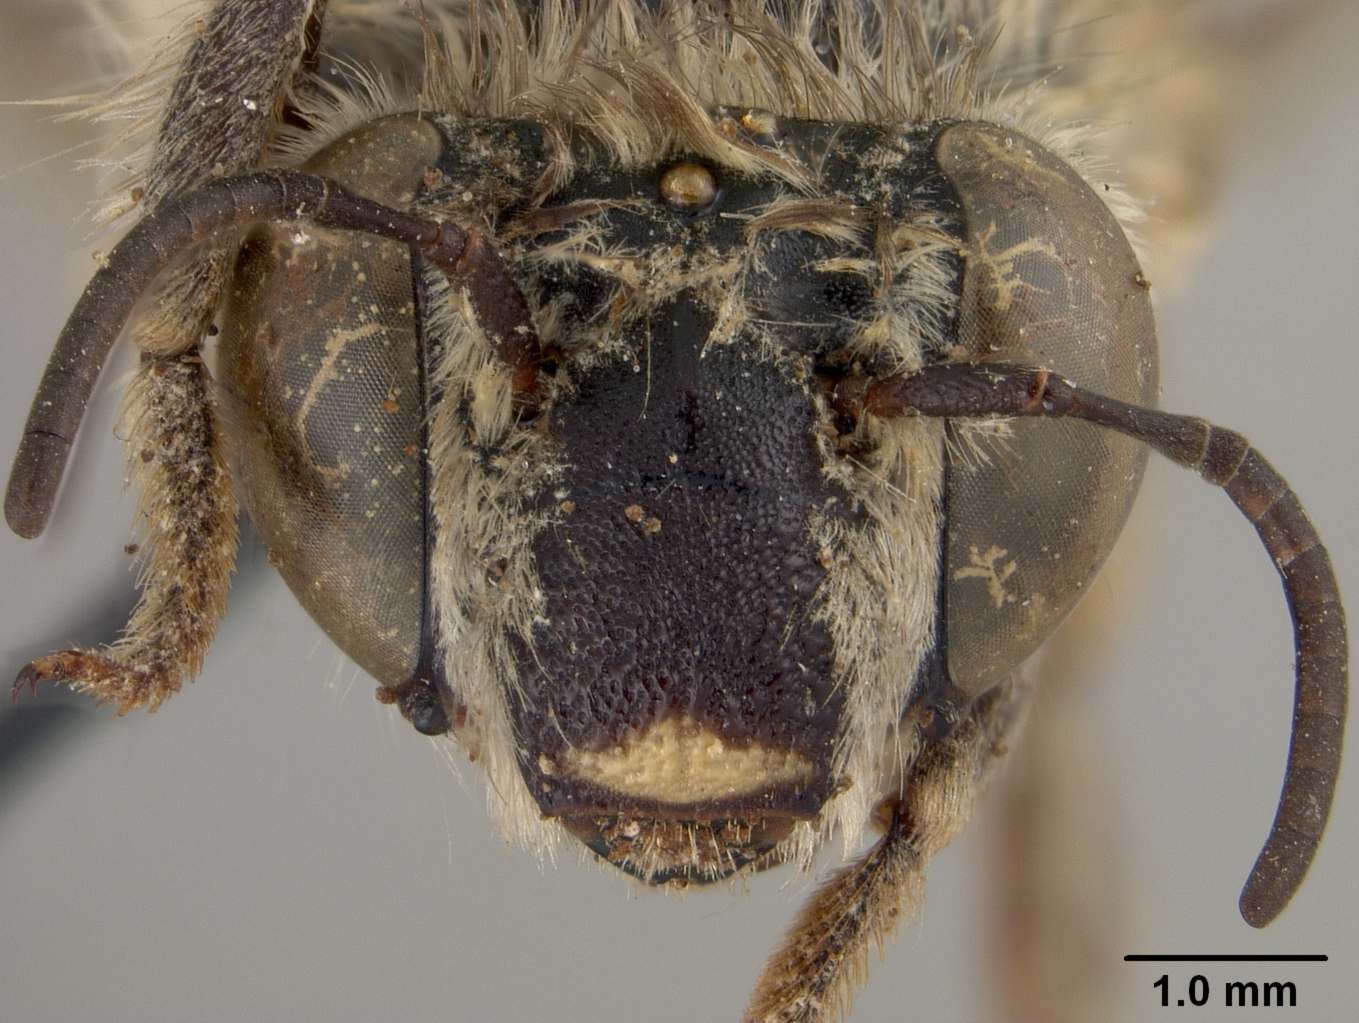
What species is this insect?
Habropoda hookeri
